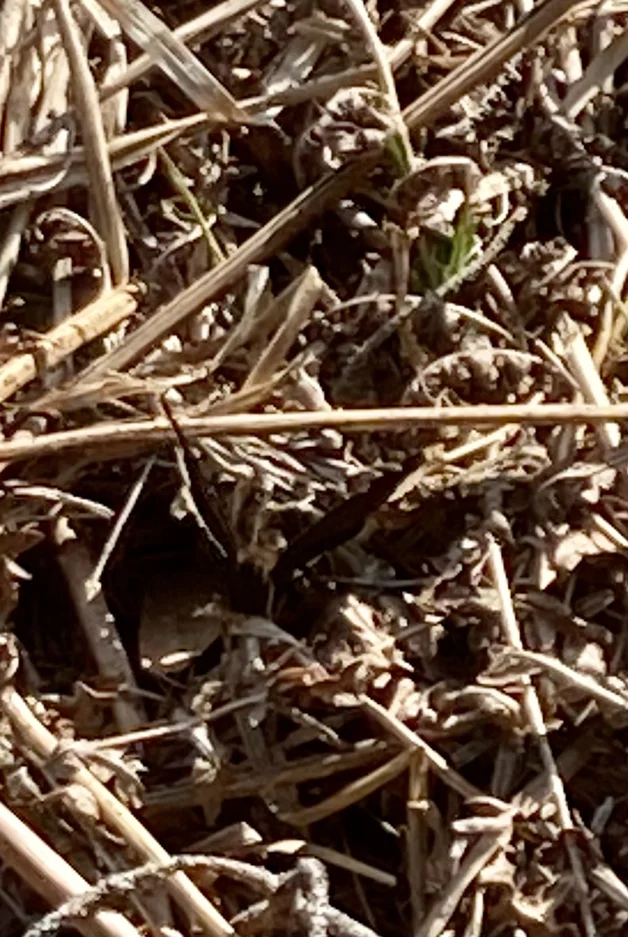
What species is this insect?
Nymphalis antiopa
